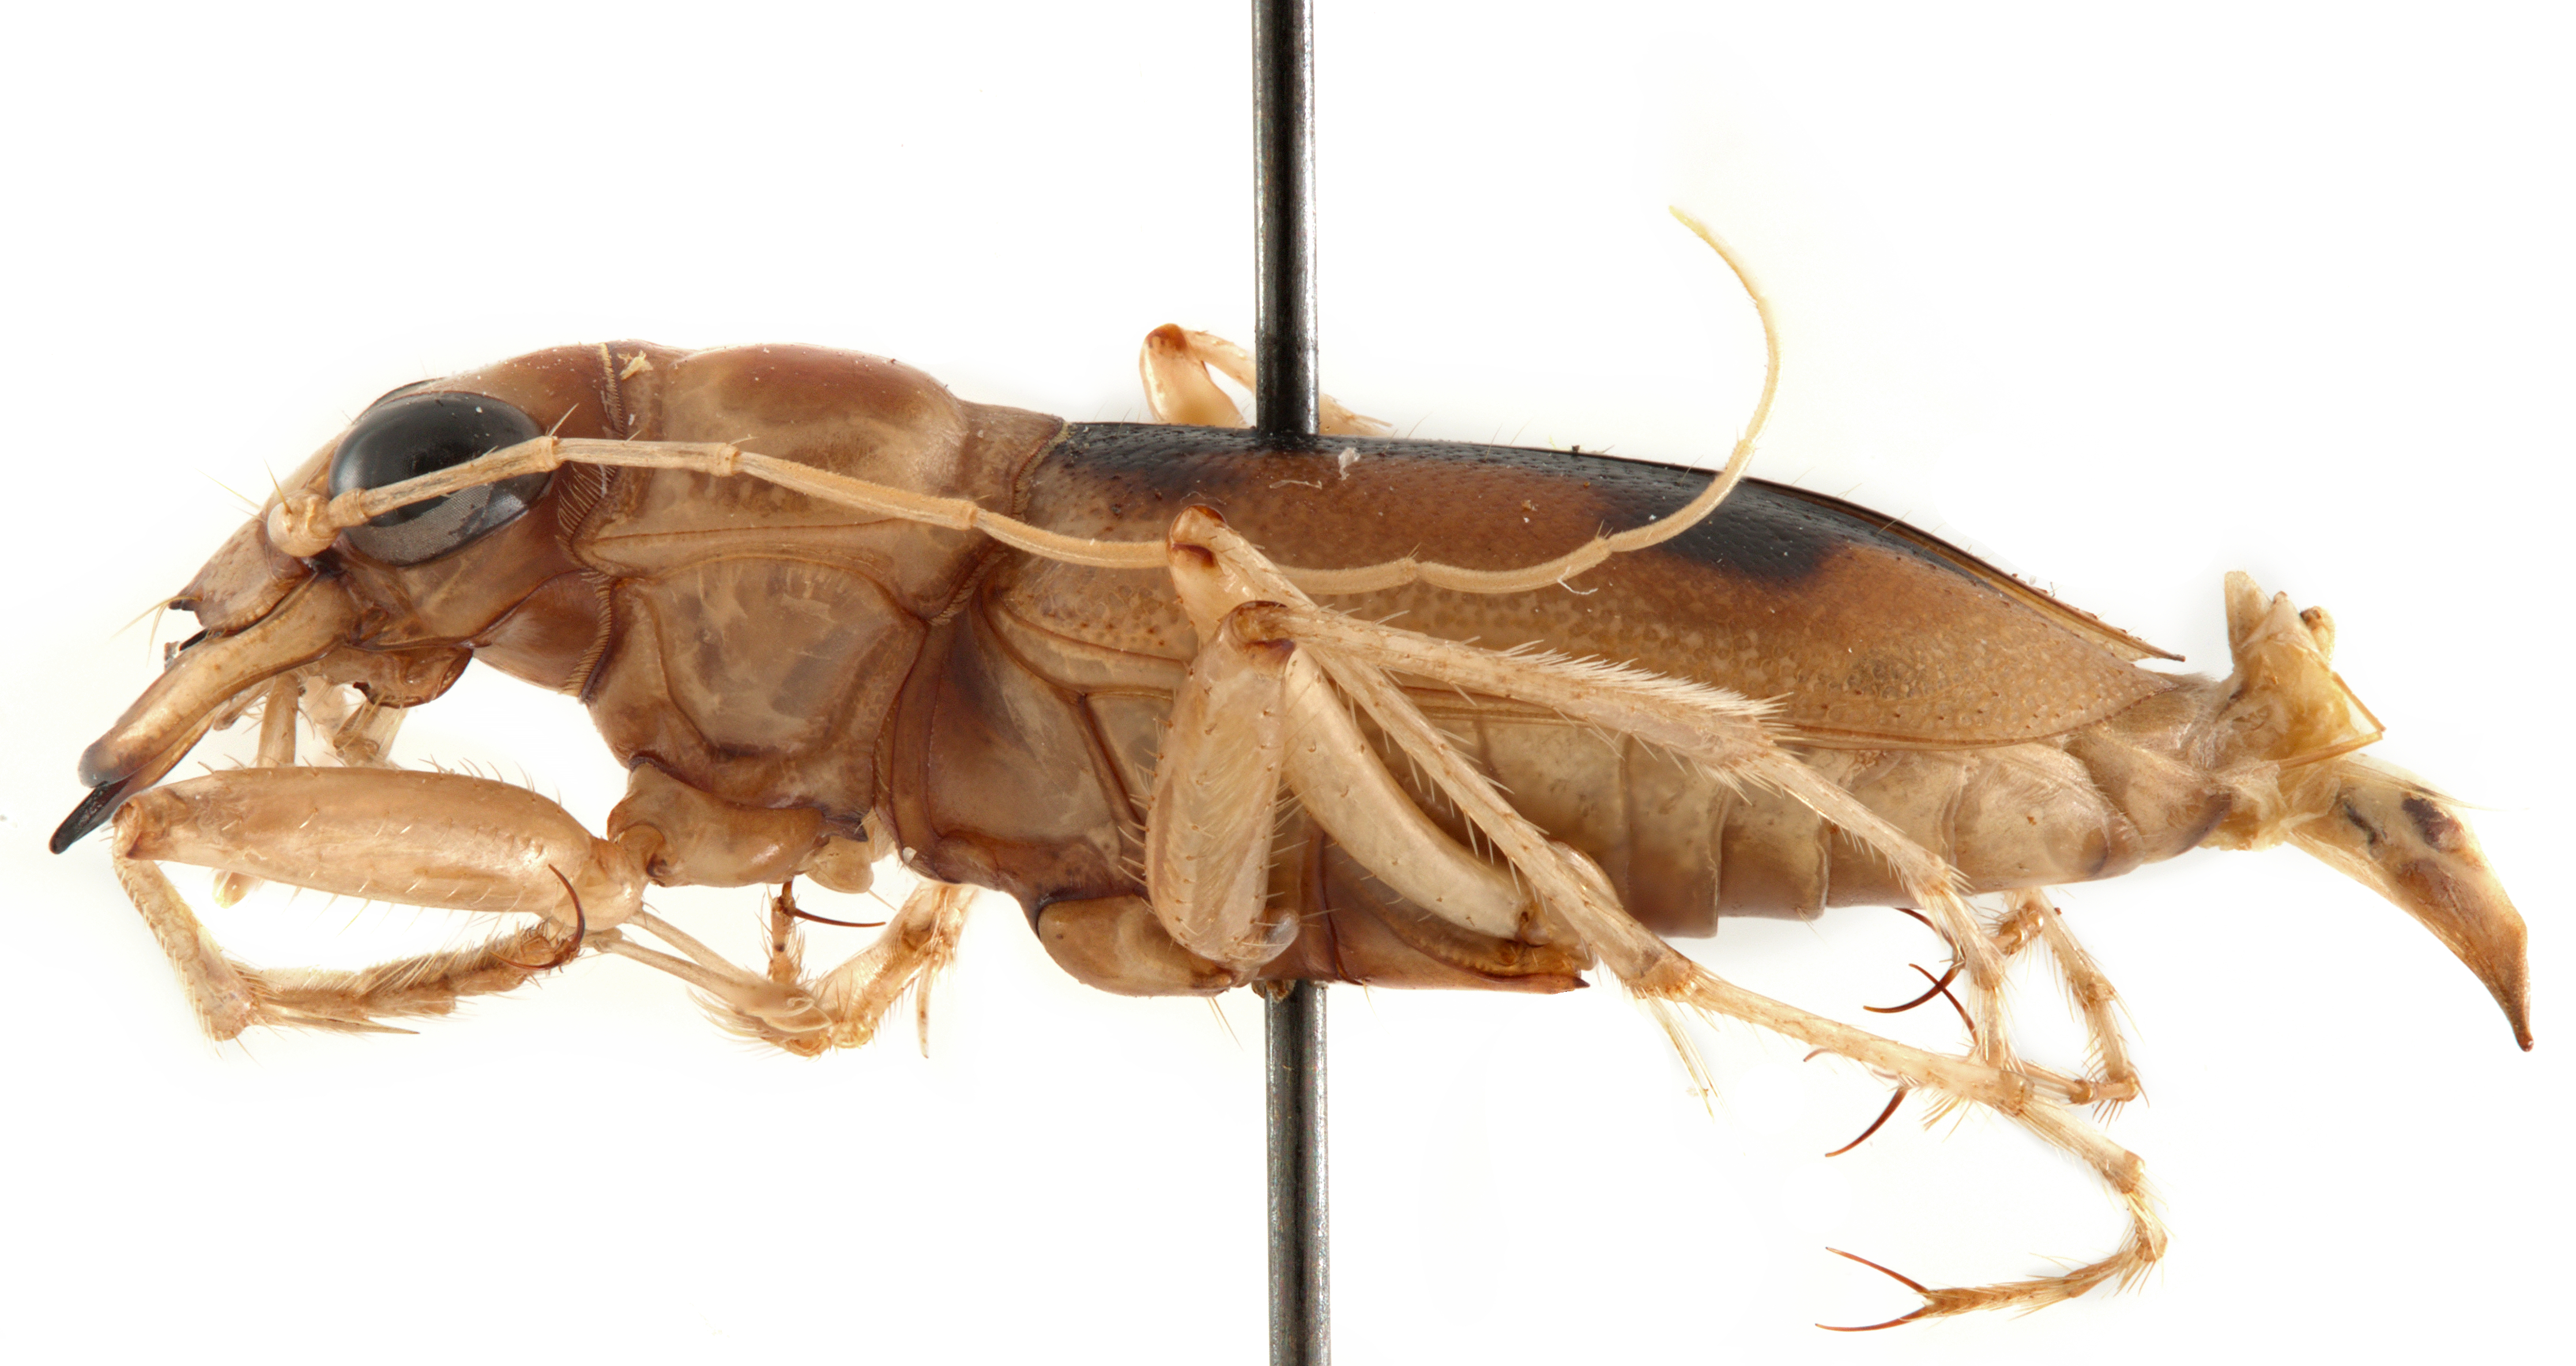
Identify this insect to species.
Phaeoxantha cruciata
